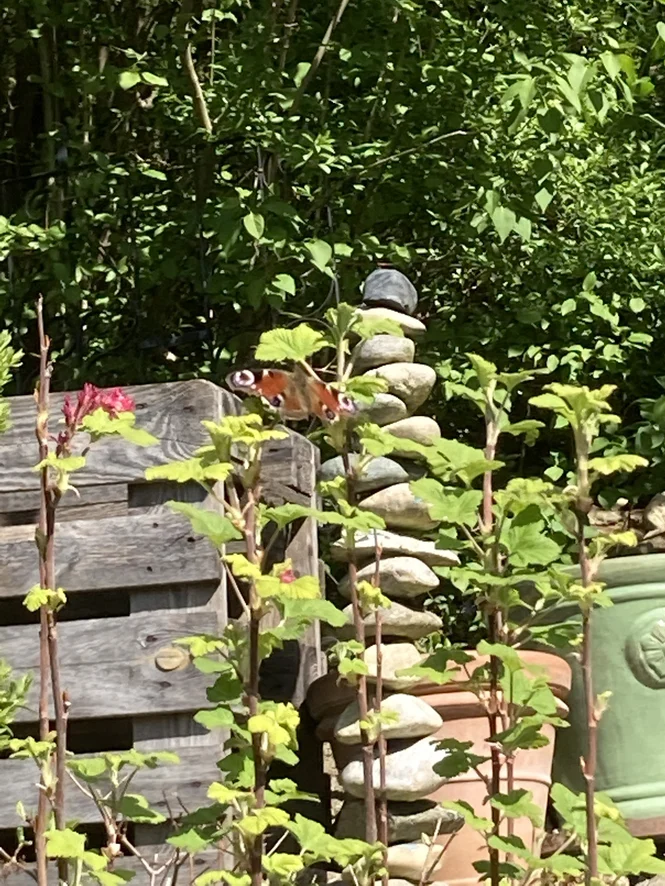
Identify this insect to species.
Aglais io
